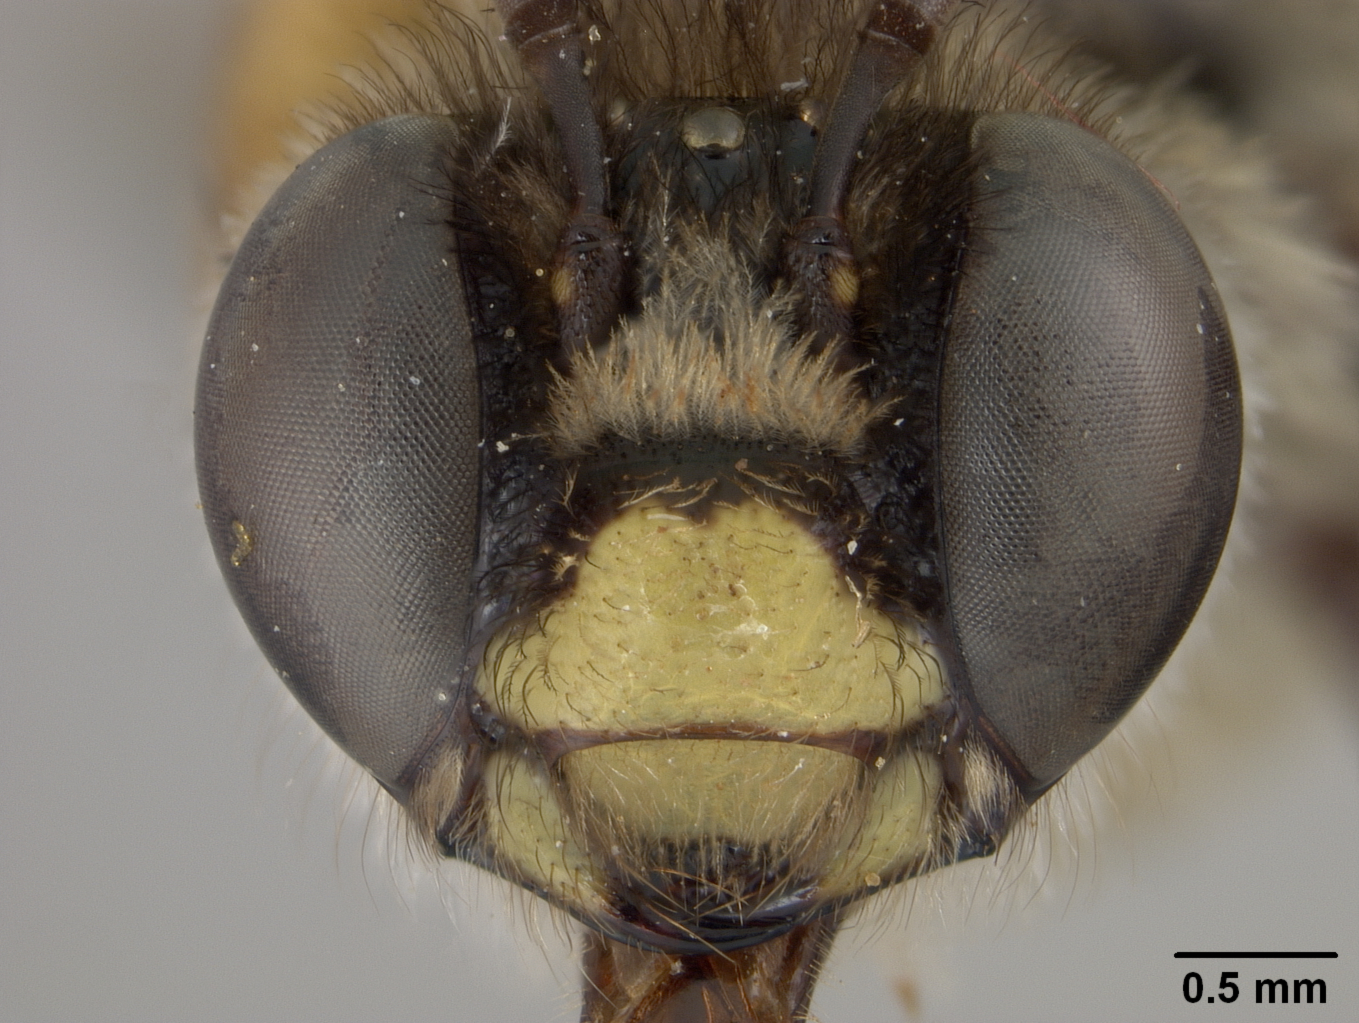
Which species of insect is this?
Centris durantae
